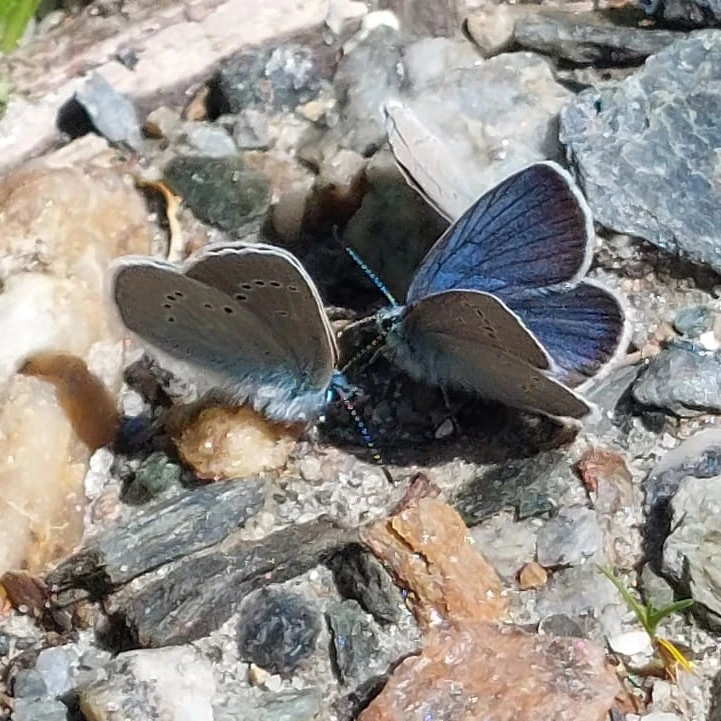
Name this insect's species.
Cyaniris semiargus
